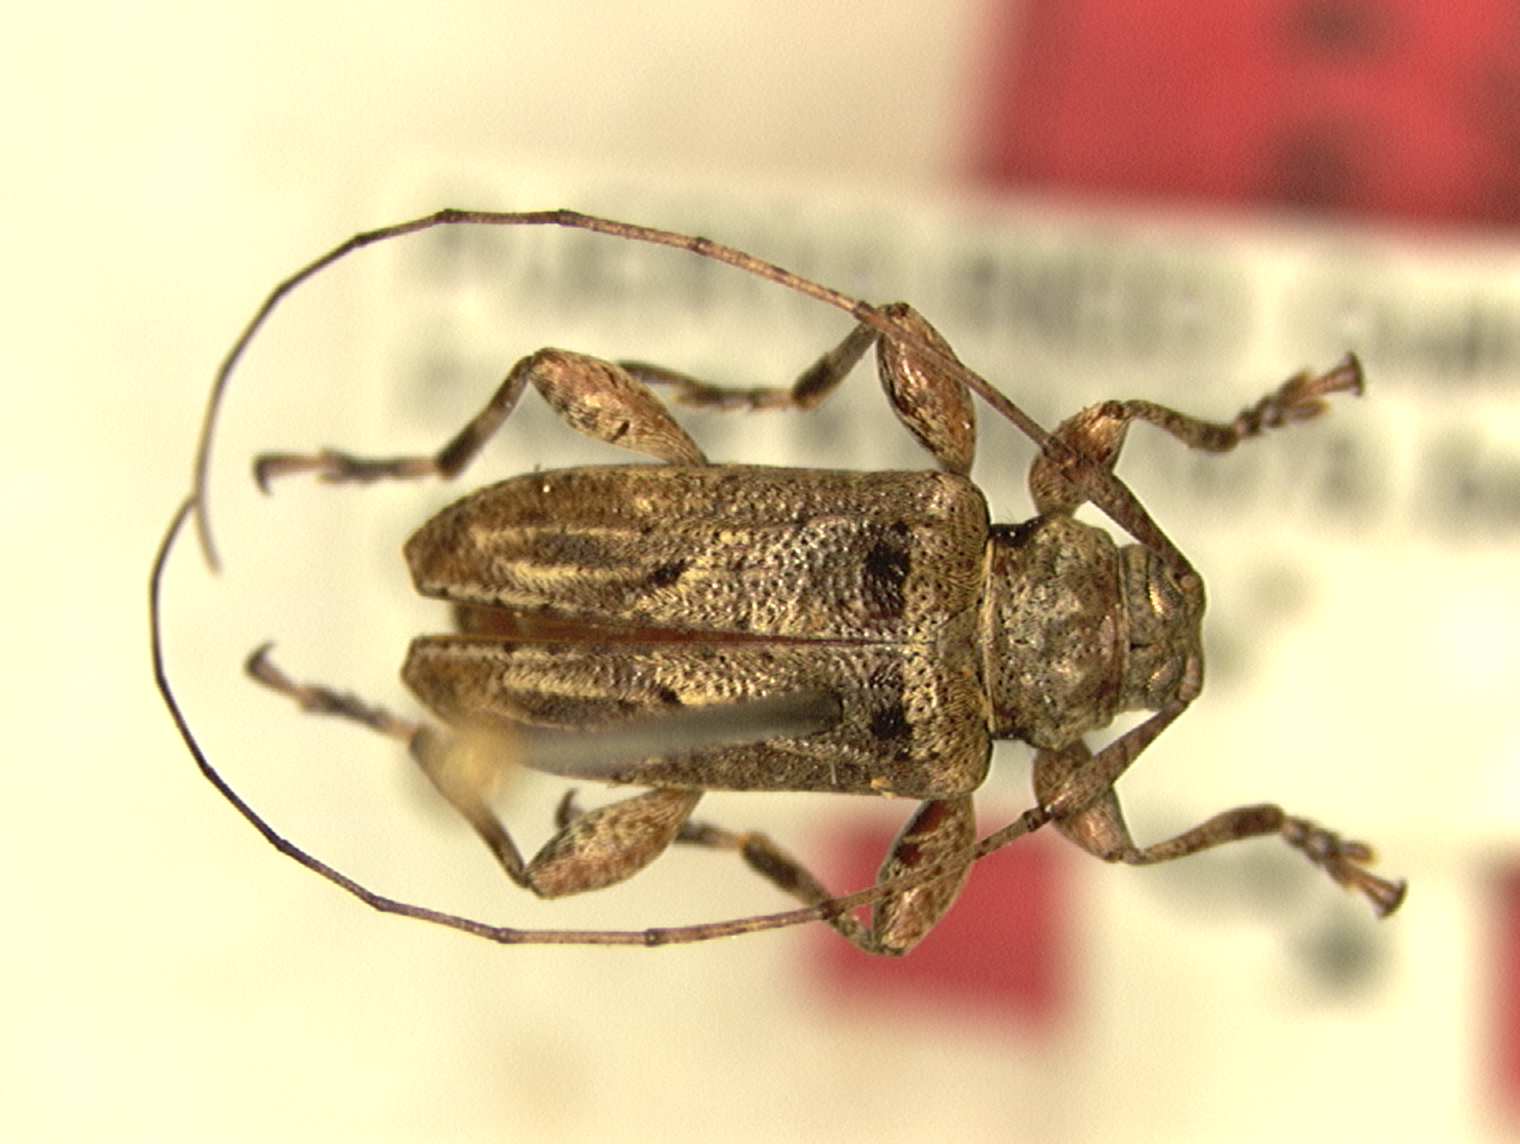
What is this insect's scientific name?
Leptostylopsis monin
